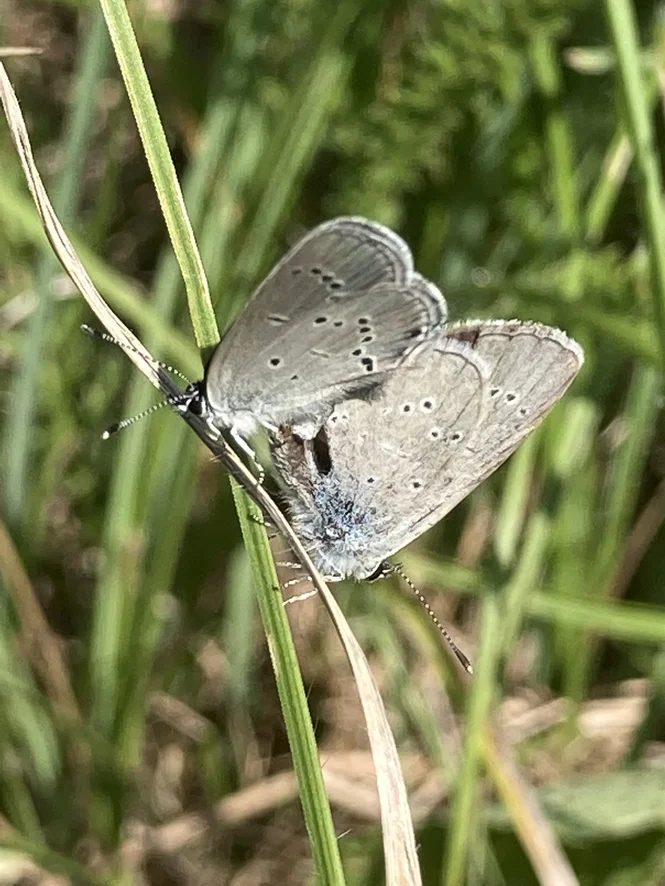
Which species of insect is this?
Cupido minimus
